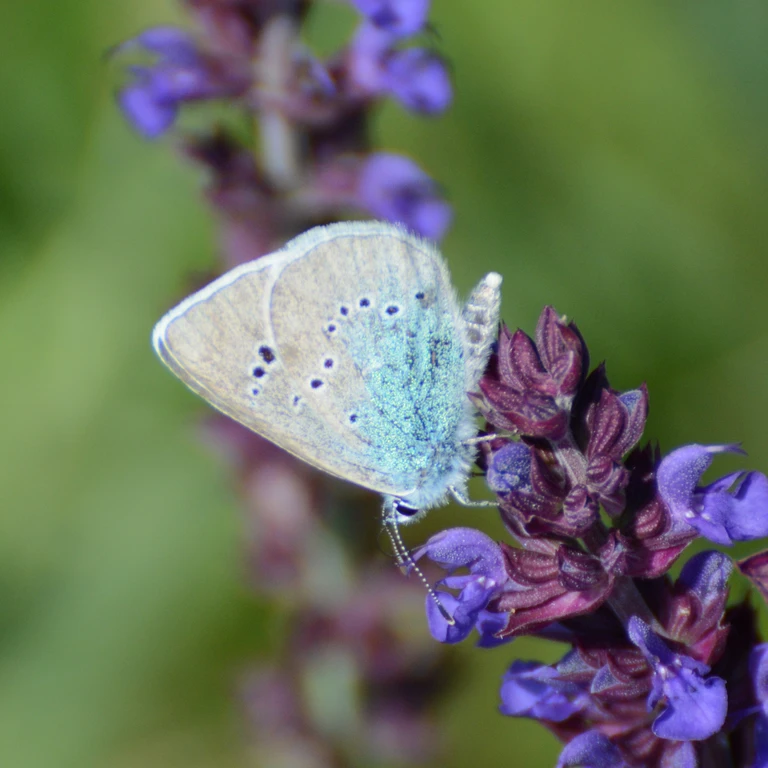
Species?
Glaucopsyche alexis
